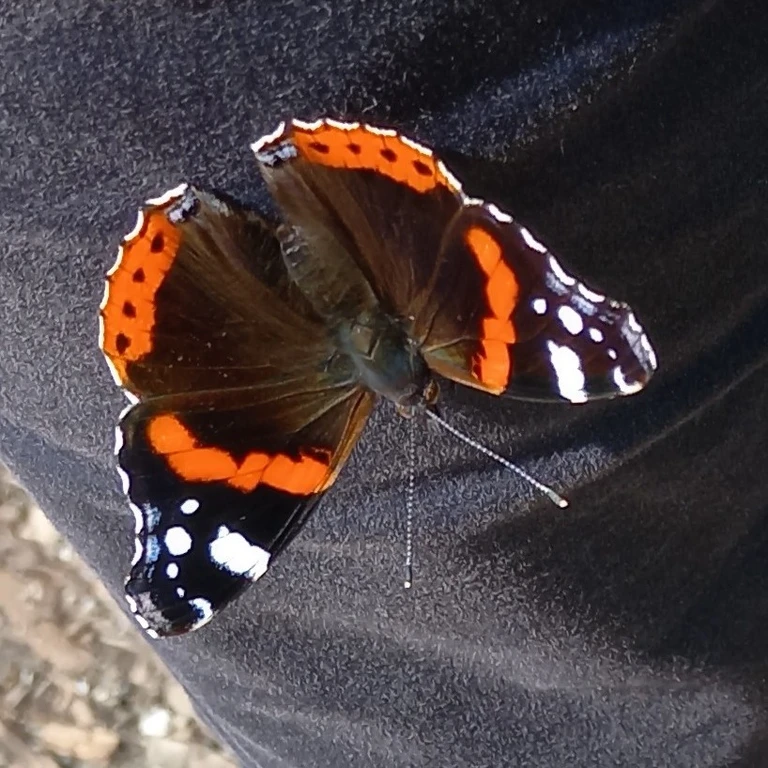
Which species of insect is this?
Vanessa atalanta
